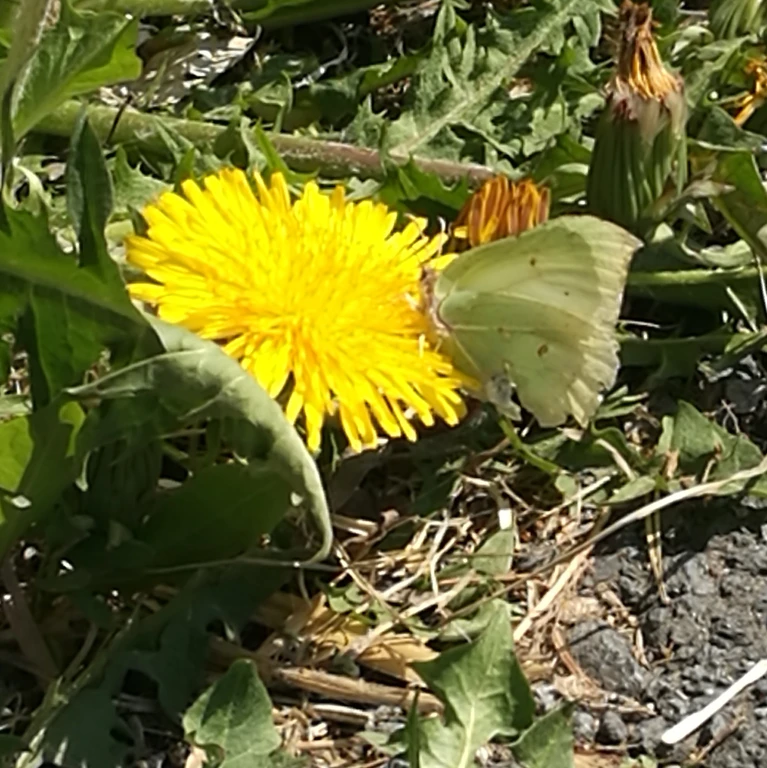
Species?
Gonepteryx rhamni
